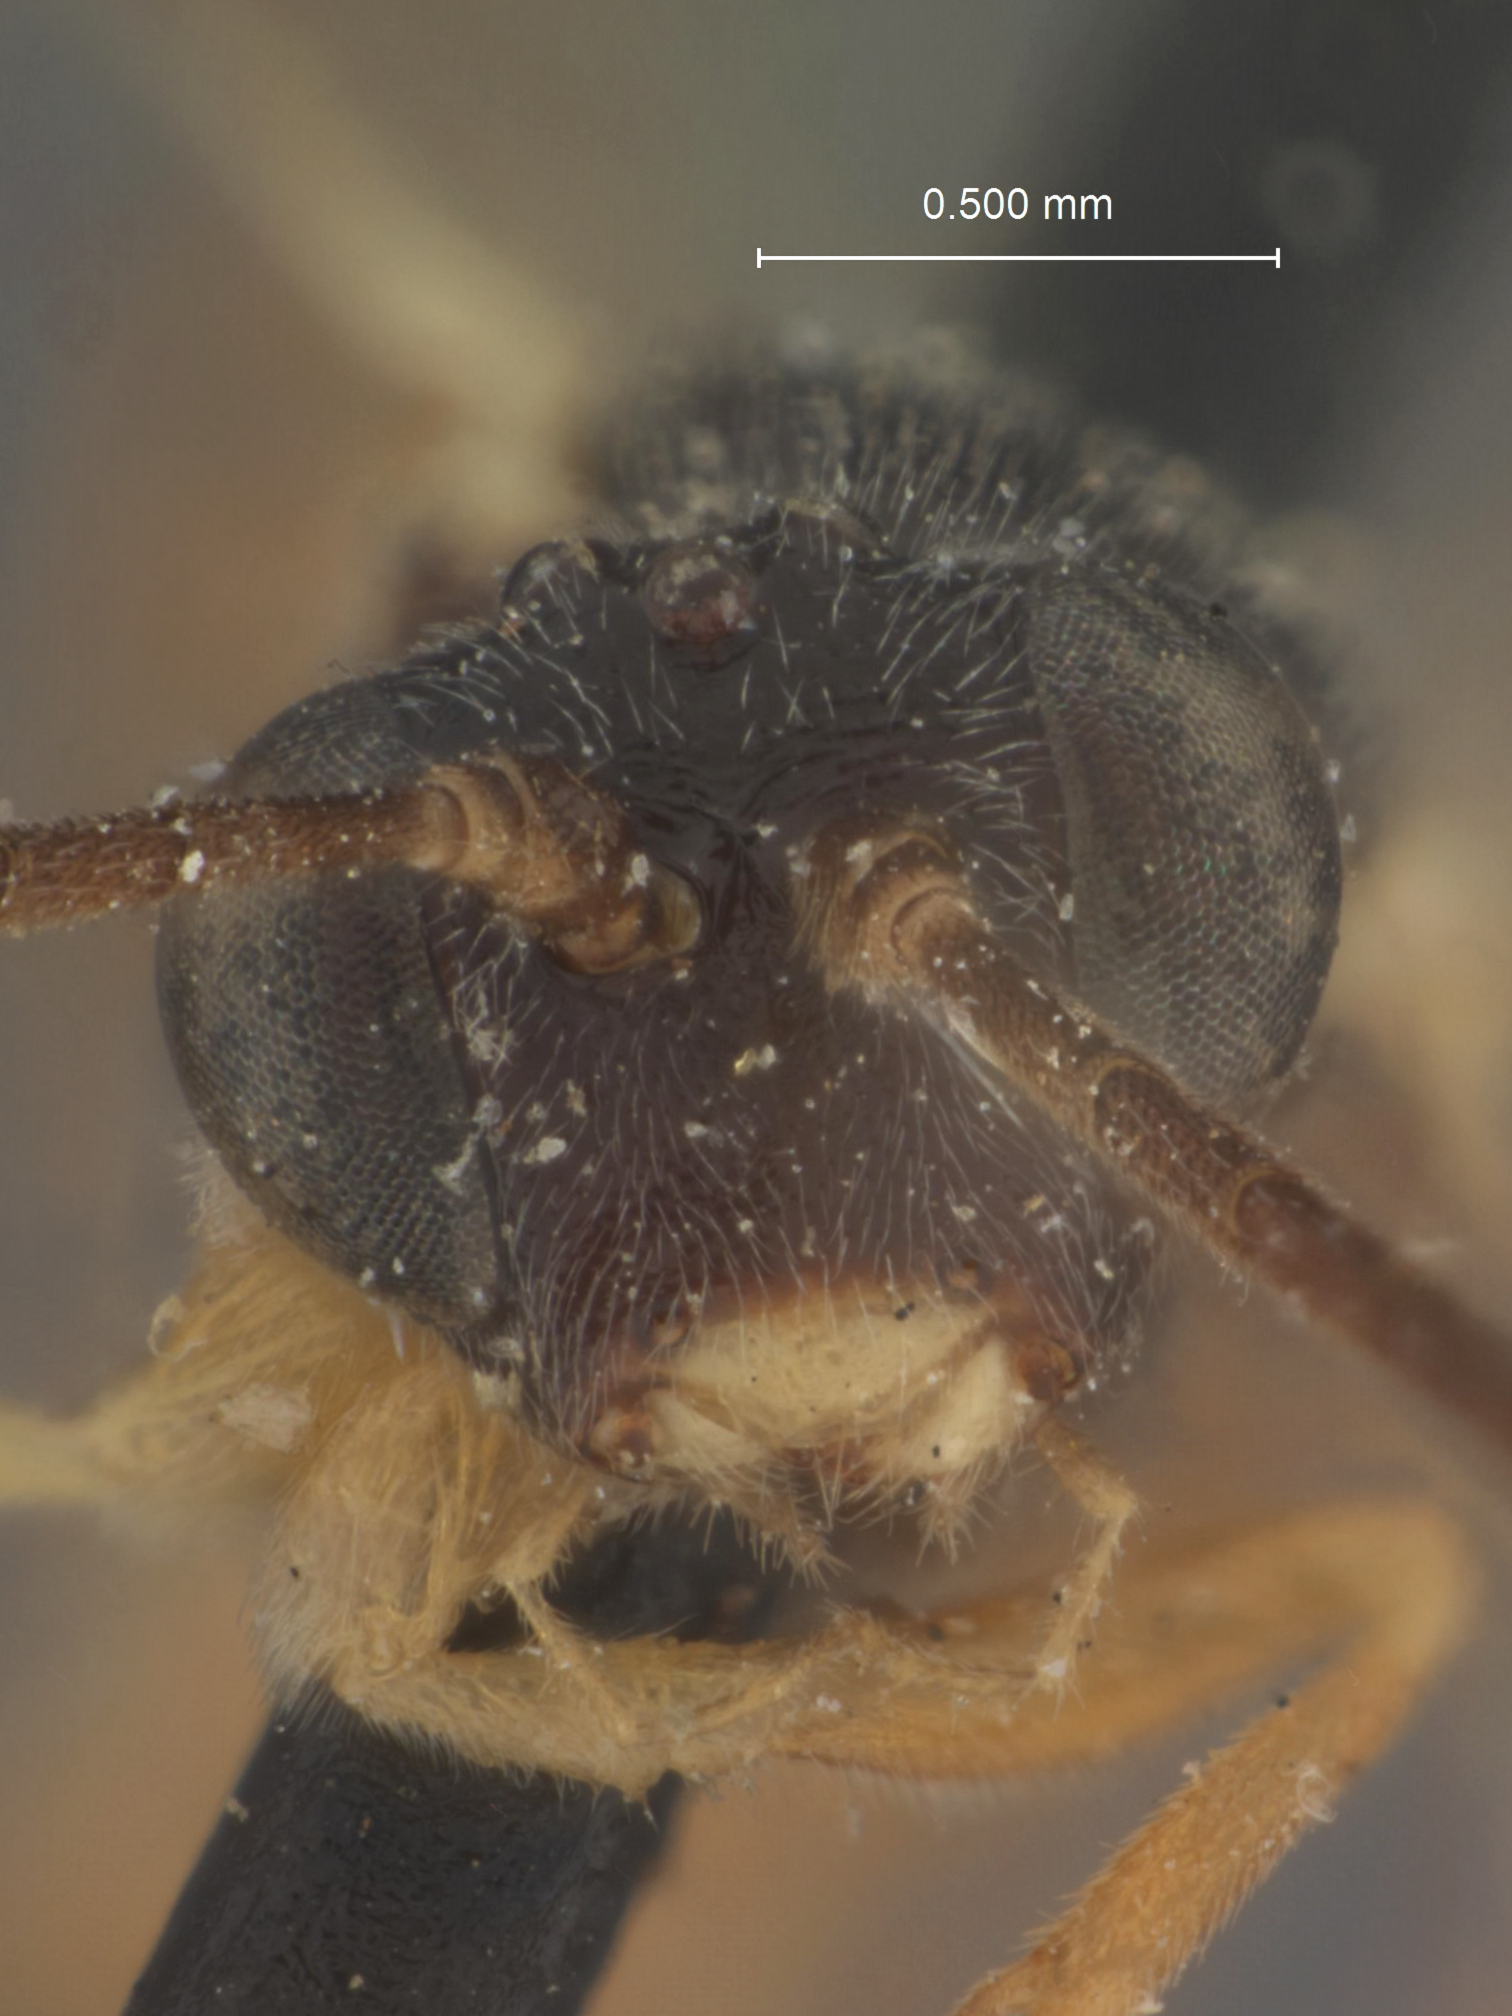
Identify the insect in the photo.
Glypta missouriana
